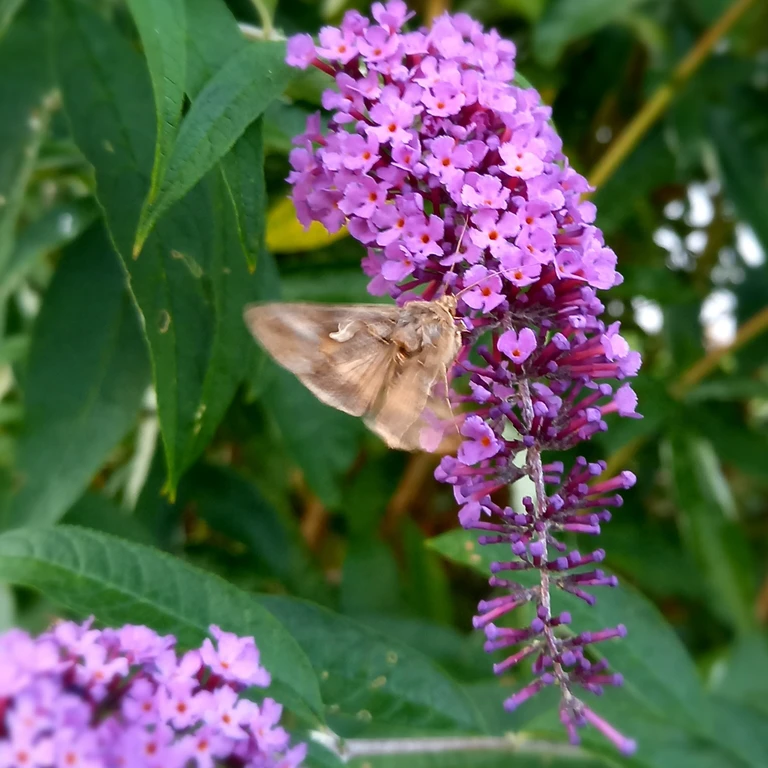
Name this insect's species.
Autographa gamma
